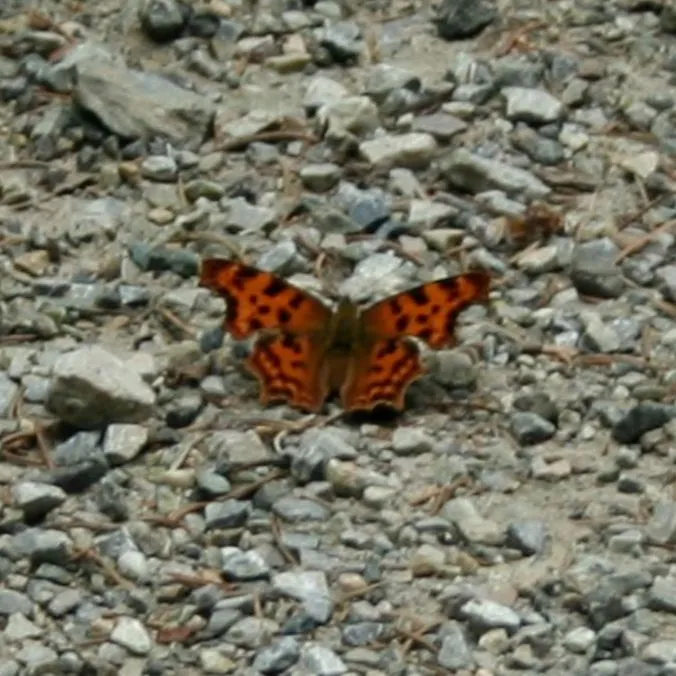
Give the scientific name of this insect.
Polygonia c-album
